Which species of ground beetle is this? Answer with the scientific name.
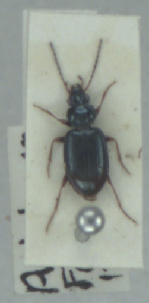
Bembidion deletum
